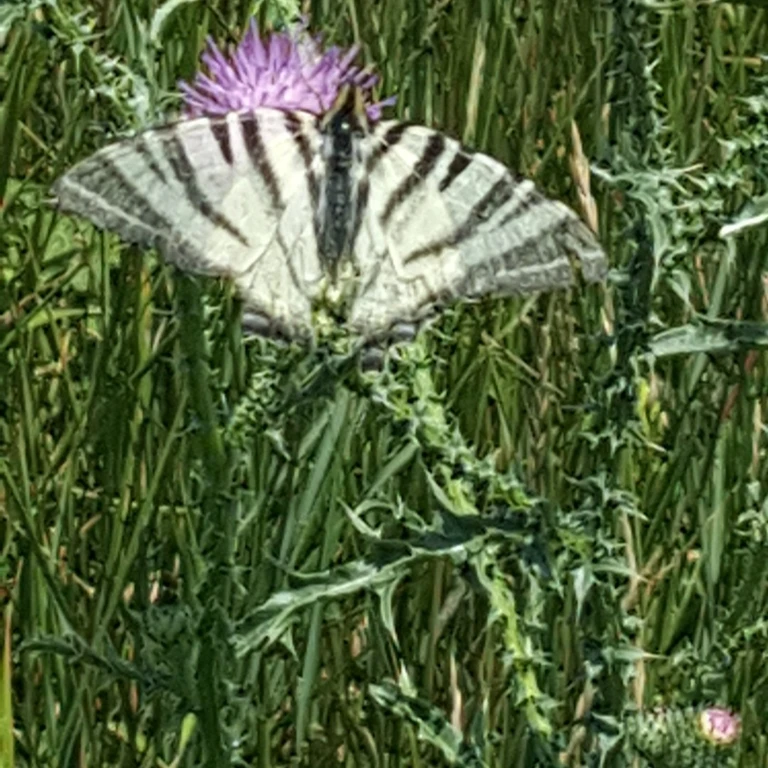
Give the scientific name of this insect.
Iphiclides podalirius
